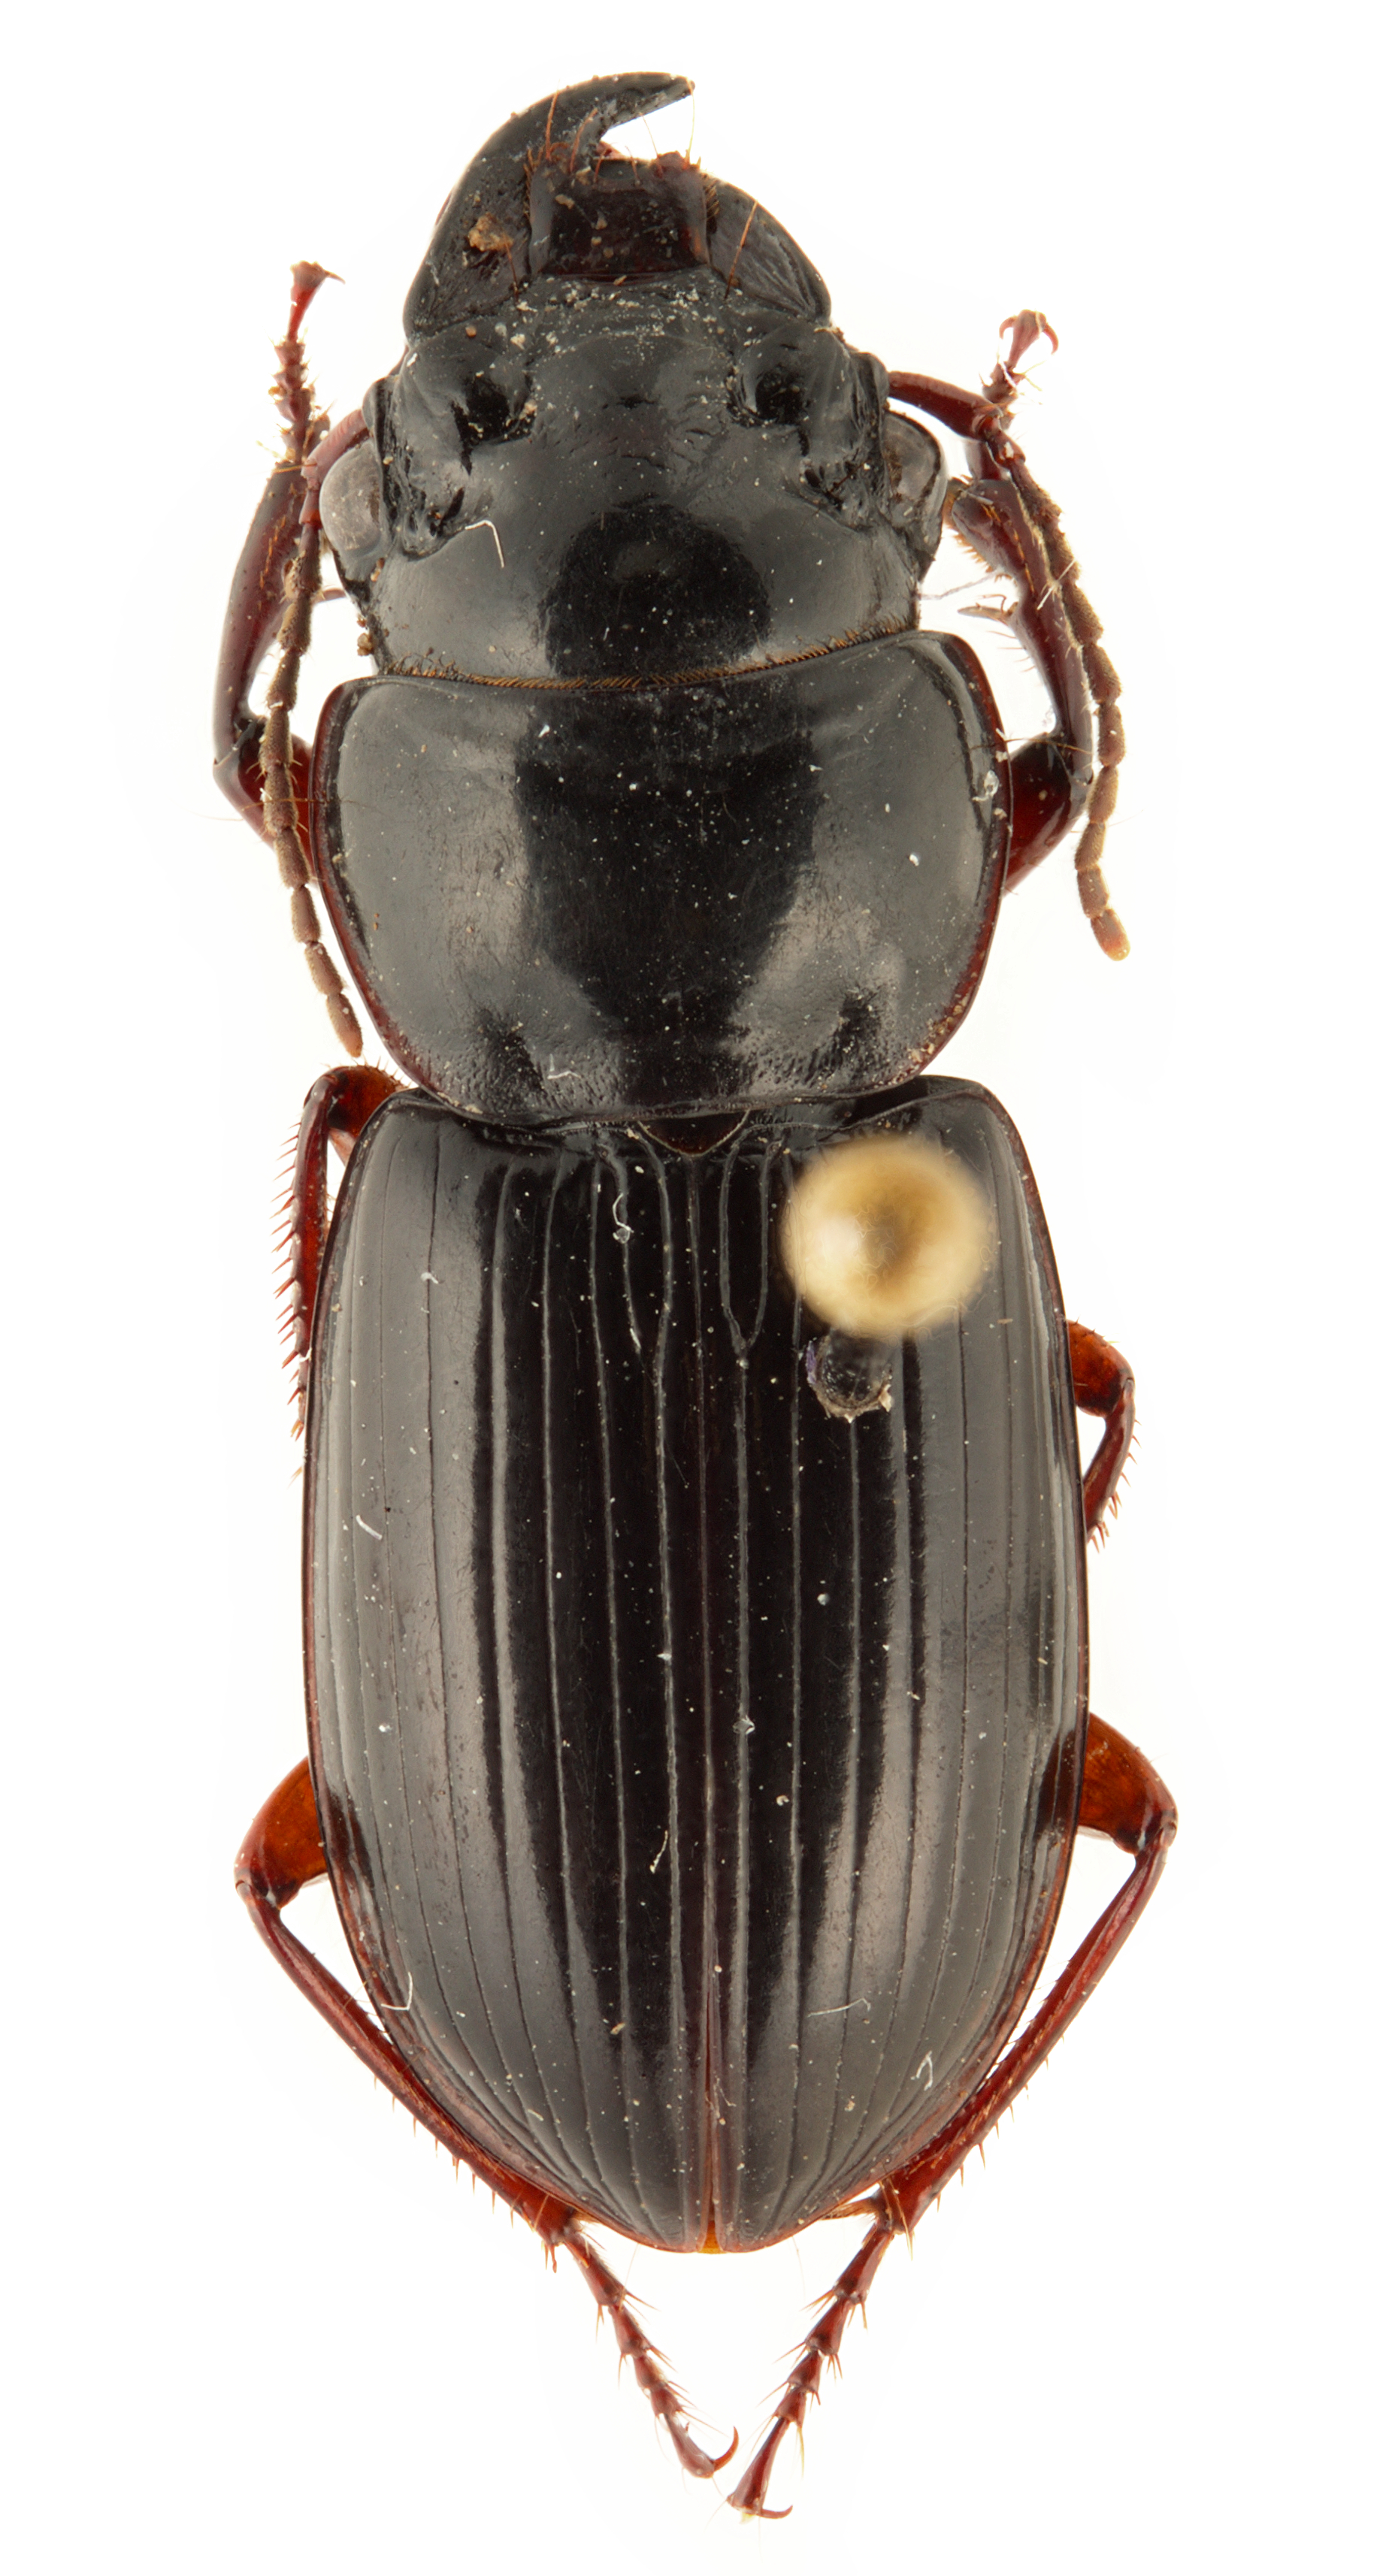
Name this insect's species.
Polpochila capitata
